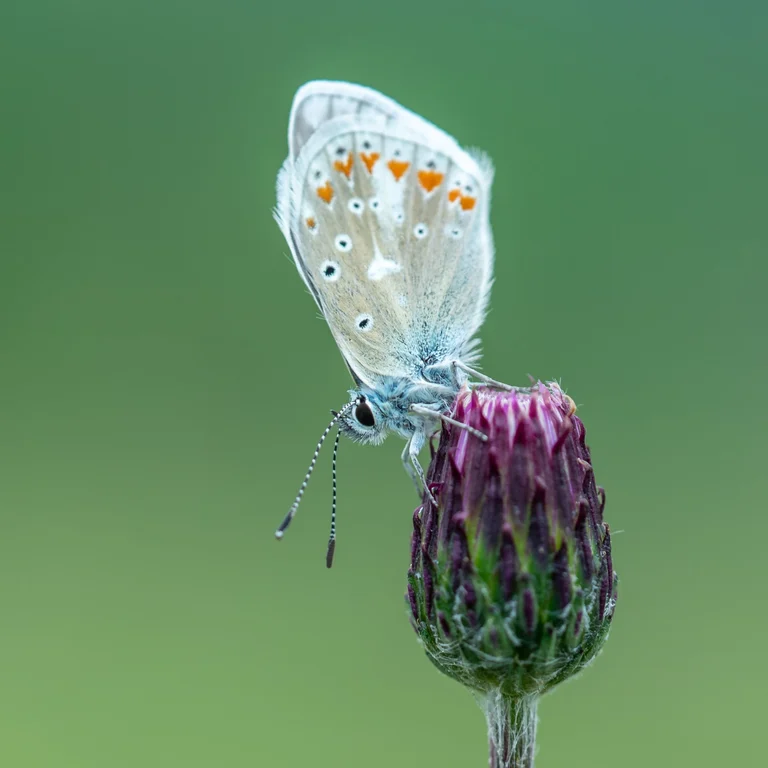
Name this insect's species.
Polyommatus dorylas
